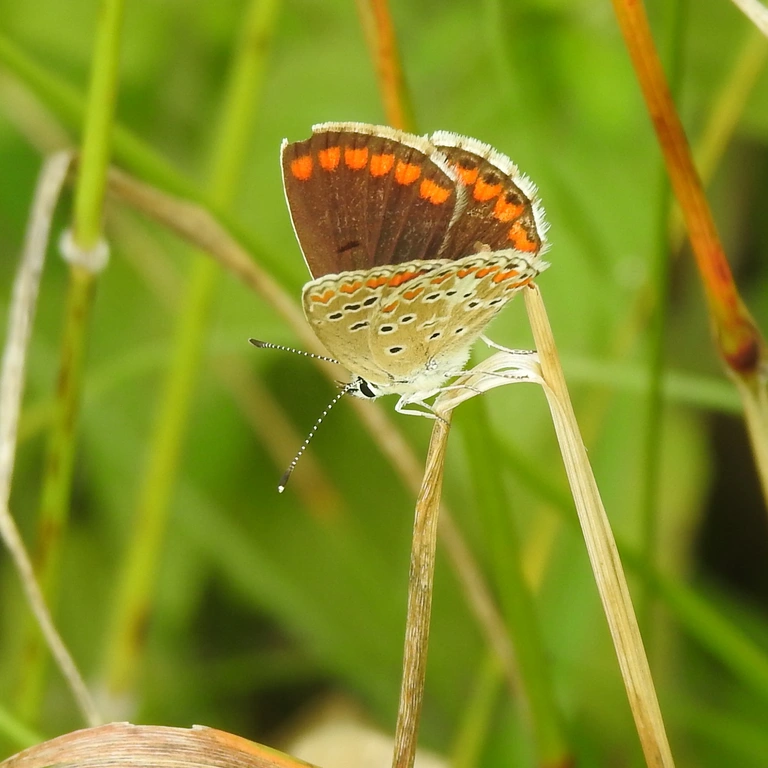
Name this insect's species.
Aricia agestis/artaxerxes
